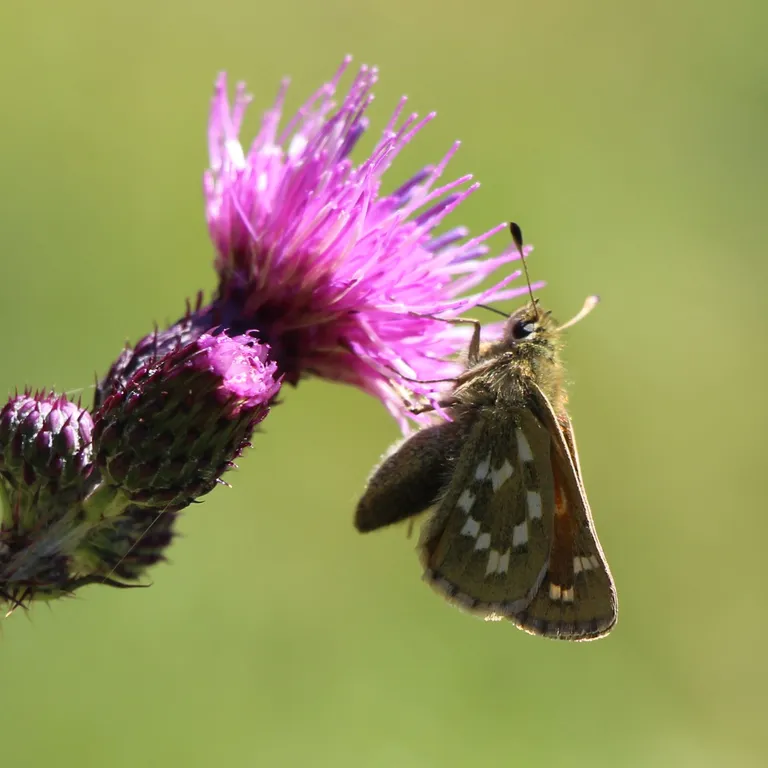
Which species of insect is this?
Hesperia comma
